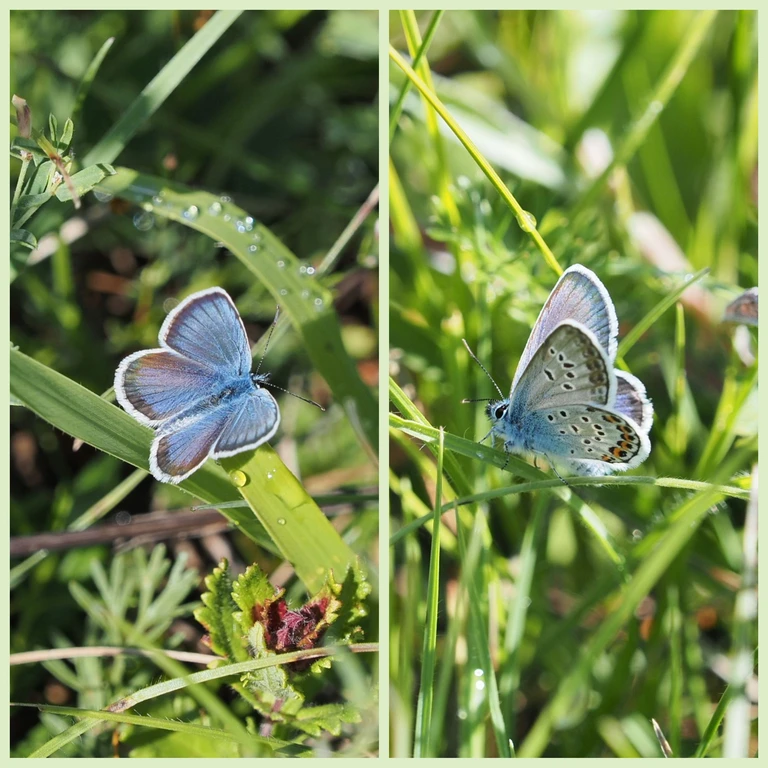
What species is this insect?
Plebejus argus
